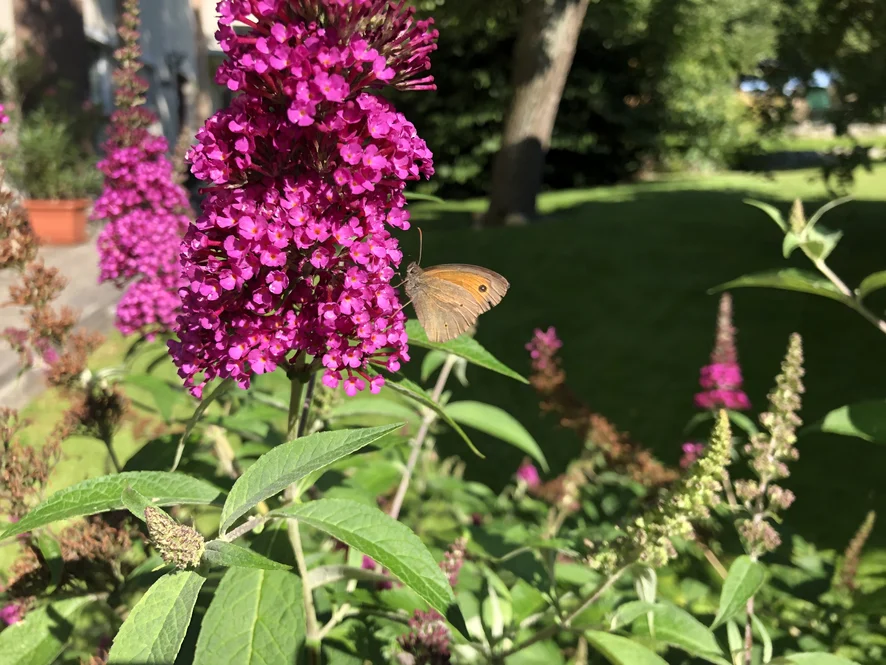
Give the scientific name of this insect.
Maniola jurtina
